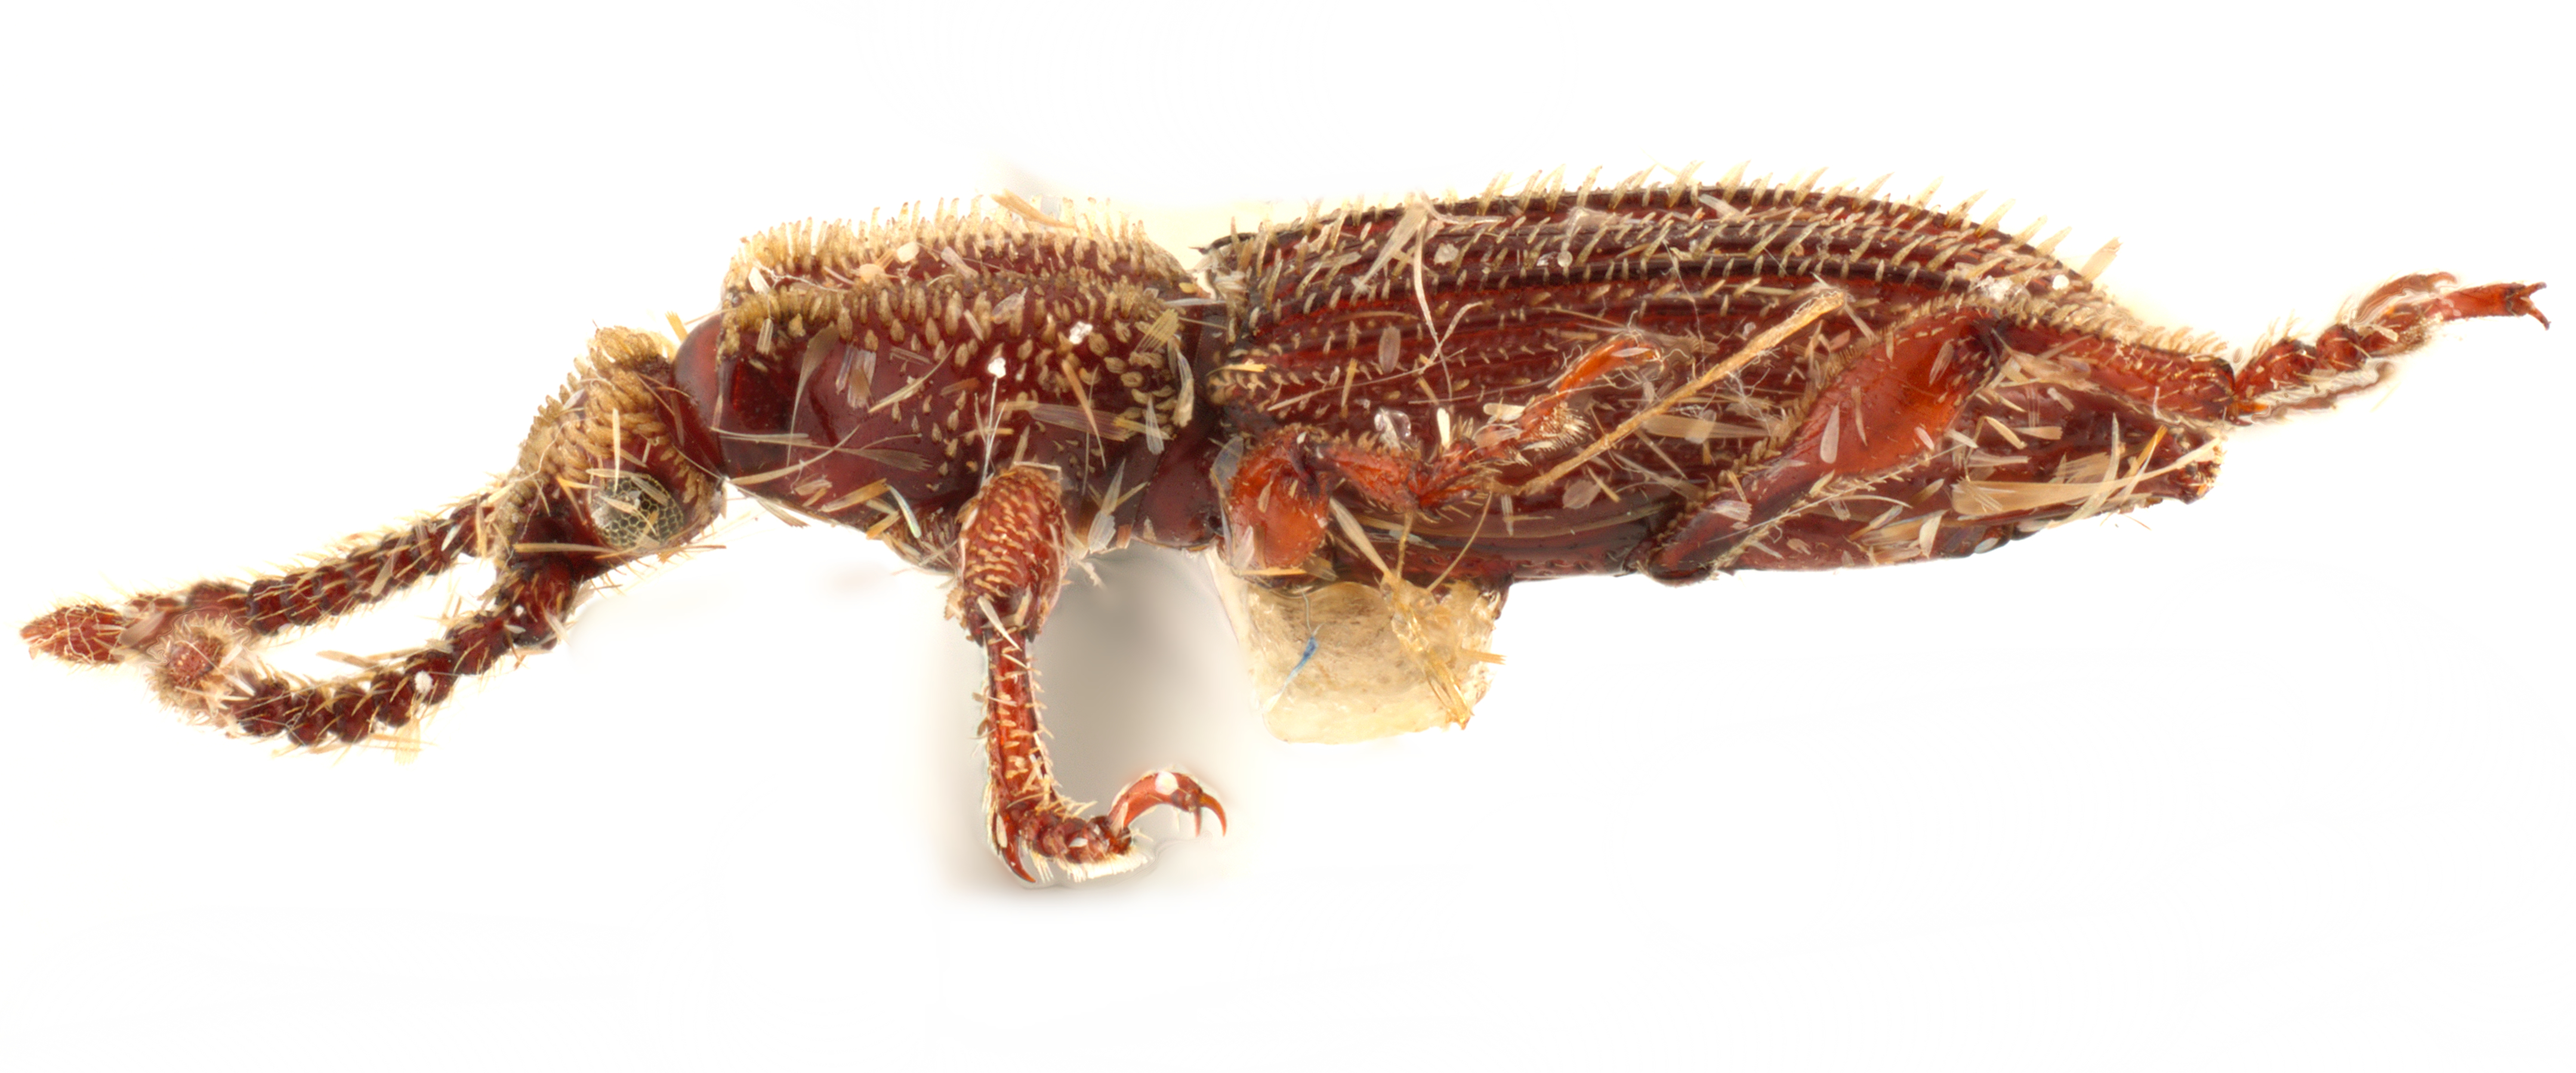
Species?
Autosebus setosellus
